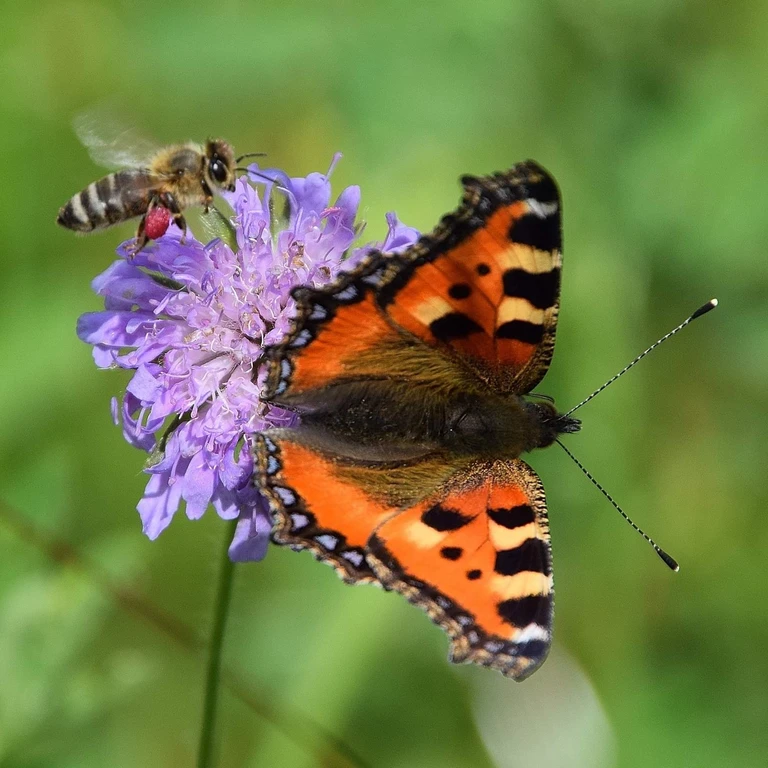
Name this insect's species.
Aglais urticae
